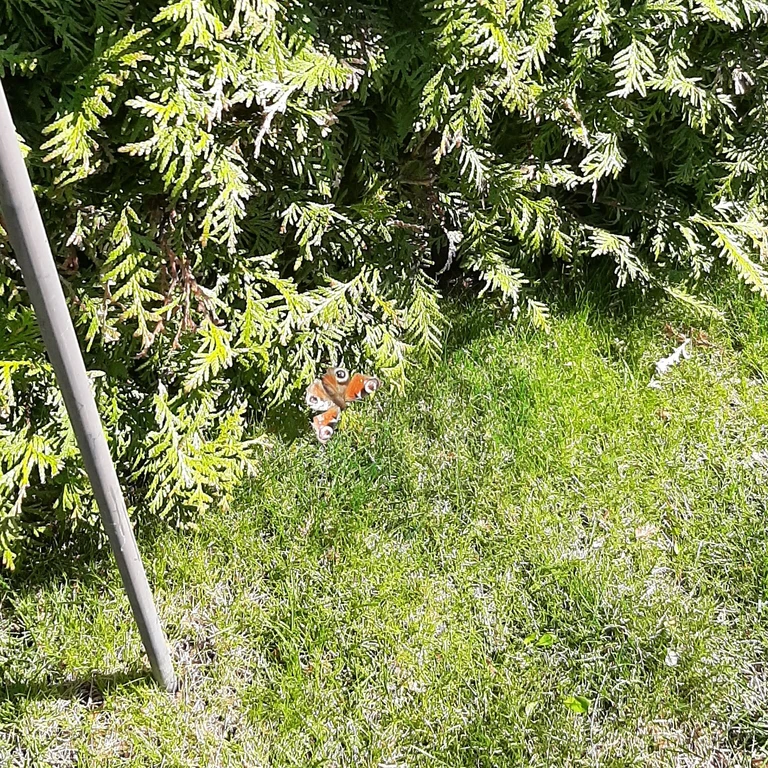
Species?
Aglais io
